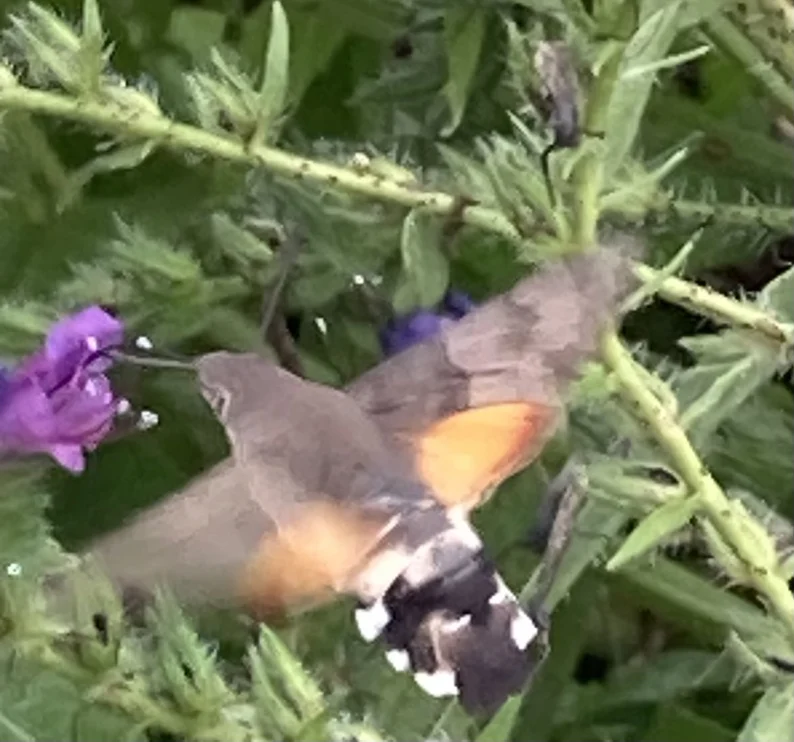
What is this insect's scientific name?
Macroglossum stellatarum
